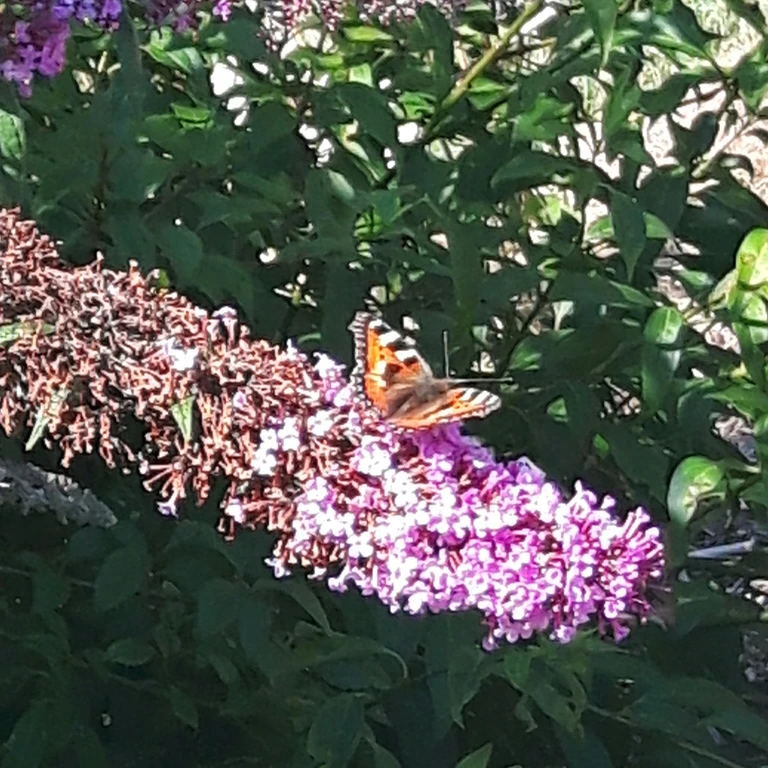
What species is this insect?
Aglais urticae
